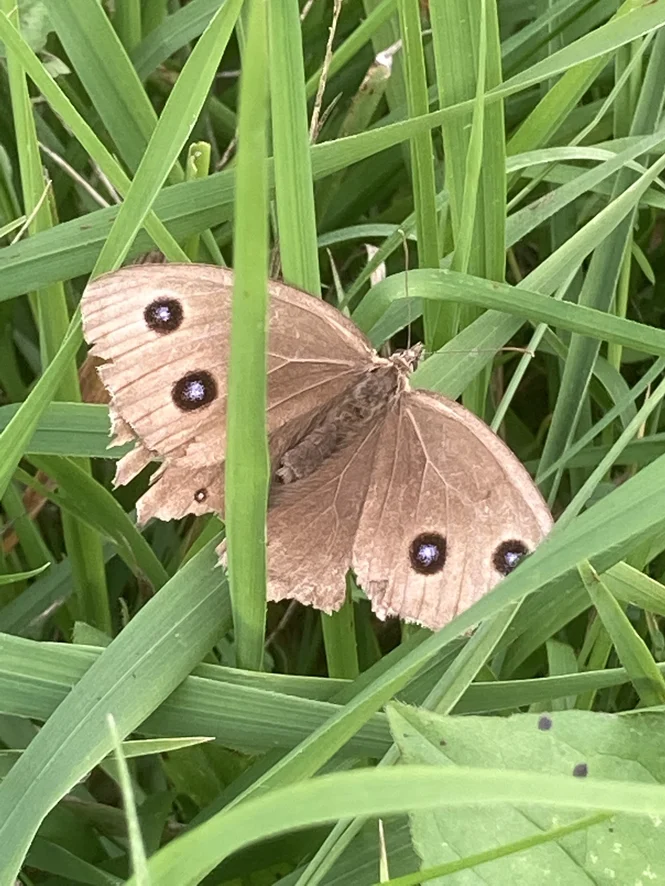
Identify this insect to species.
Minois dryas
